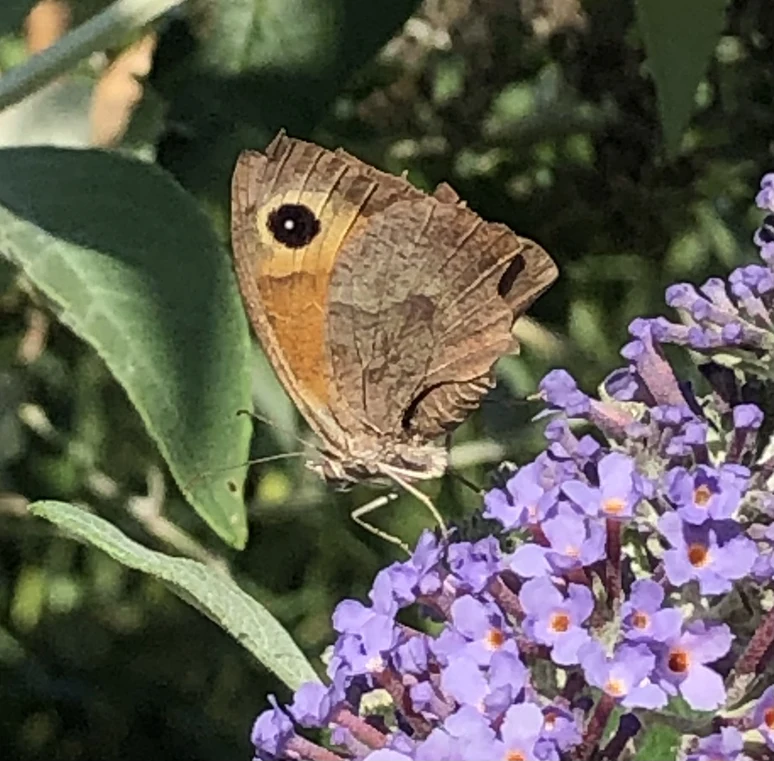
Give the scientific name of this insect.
Maniola jurtina
